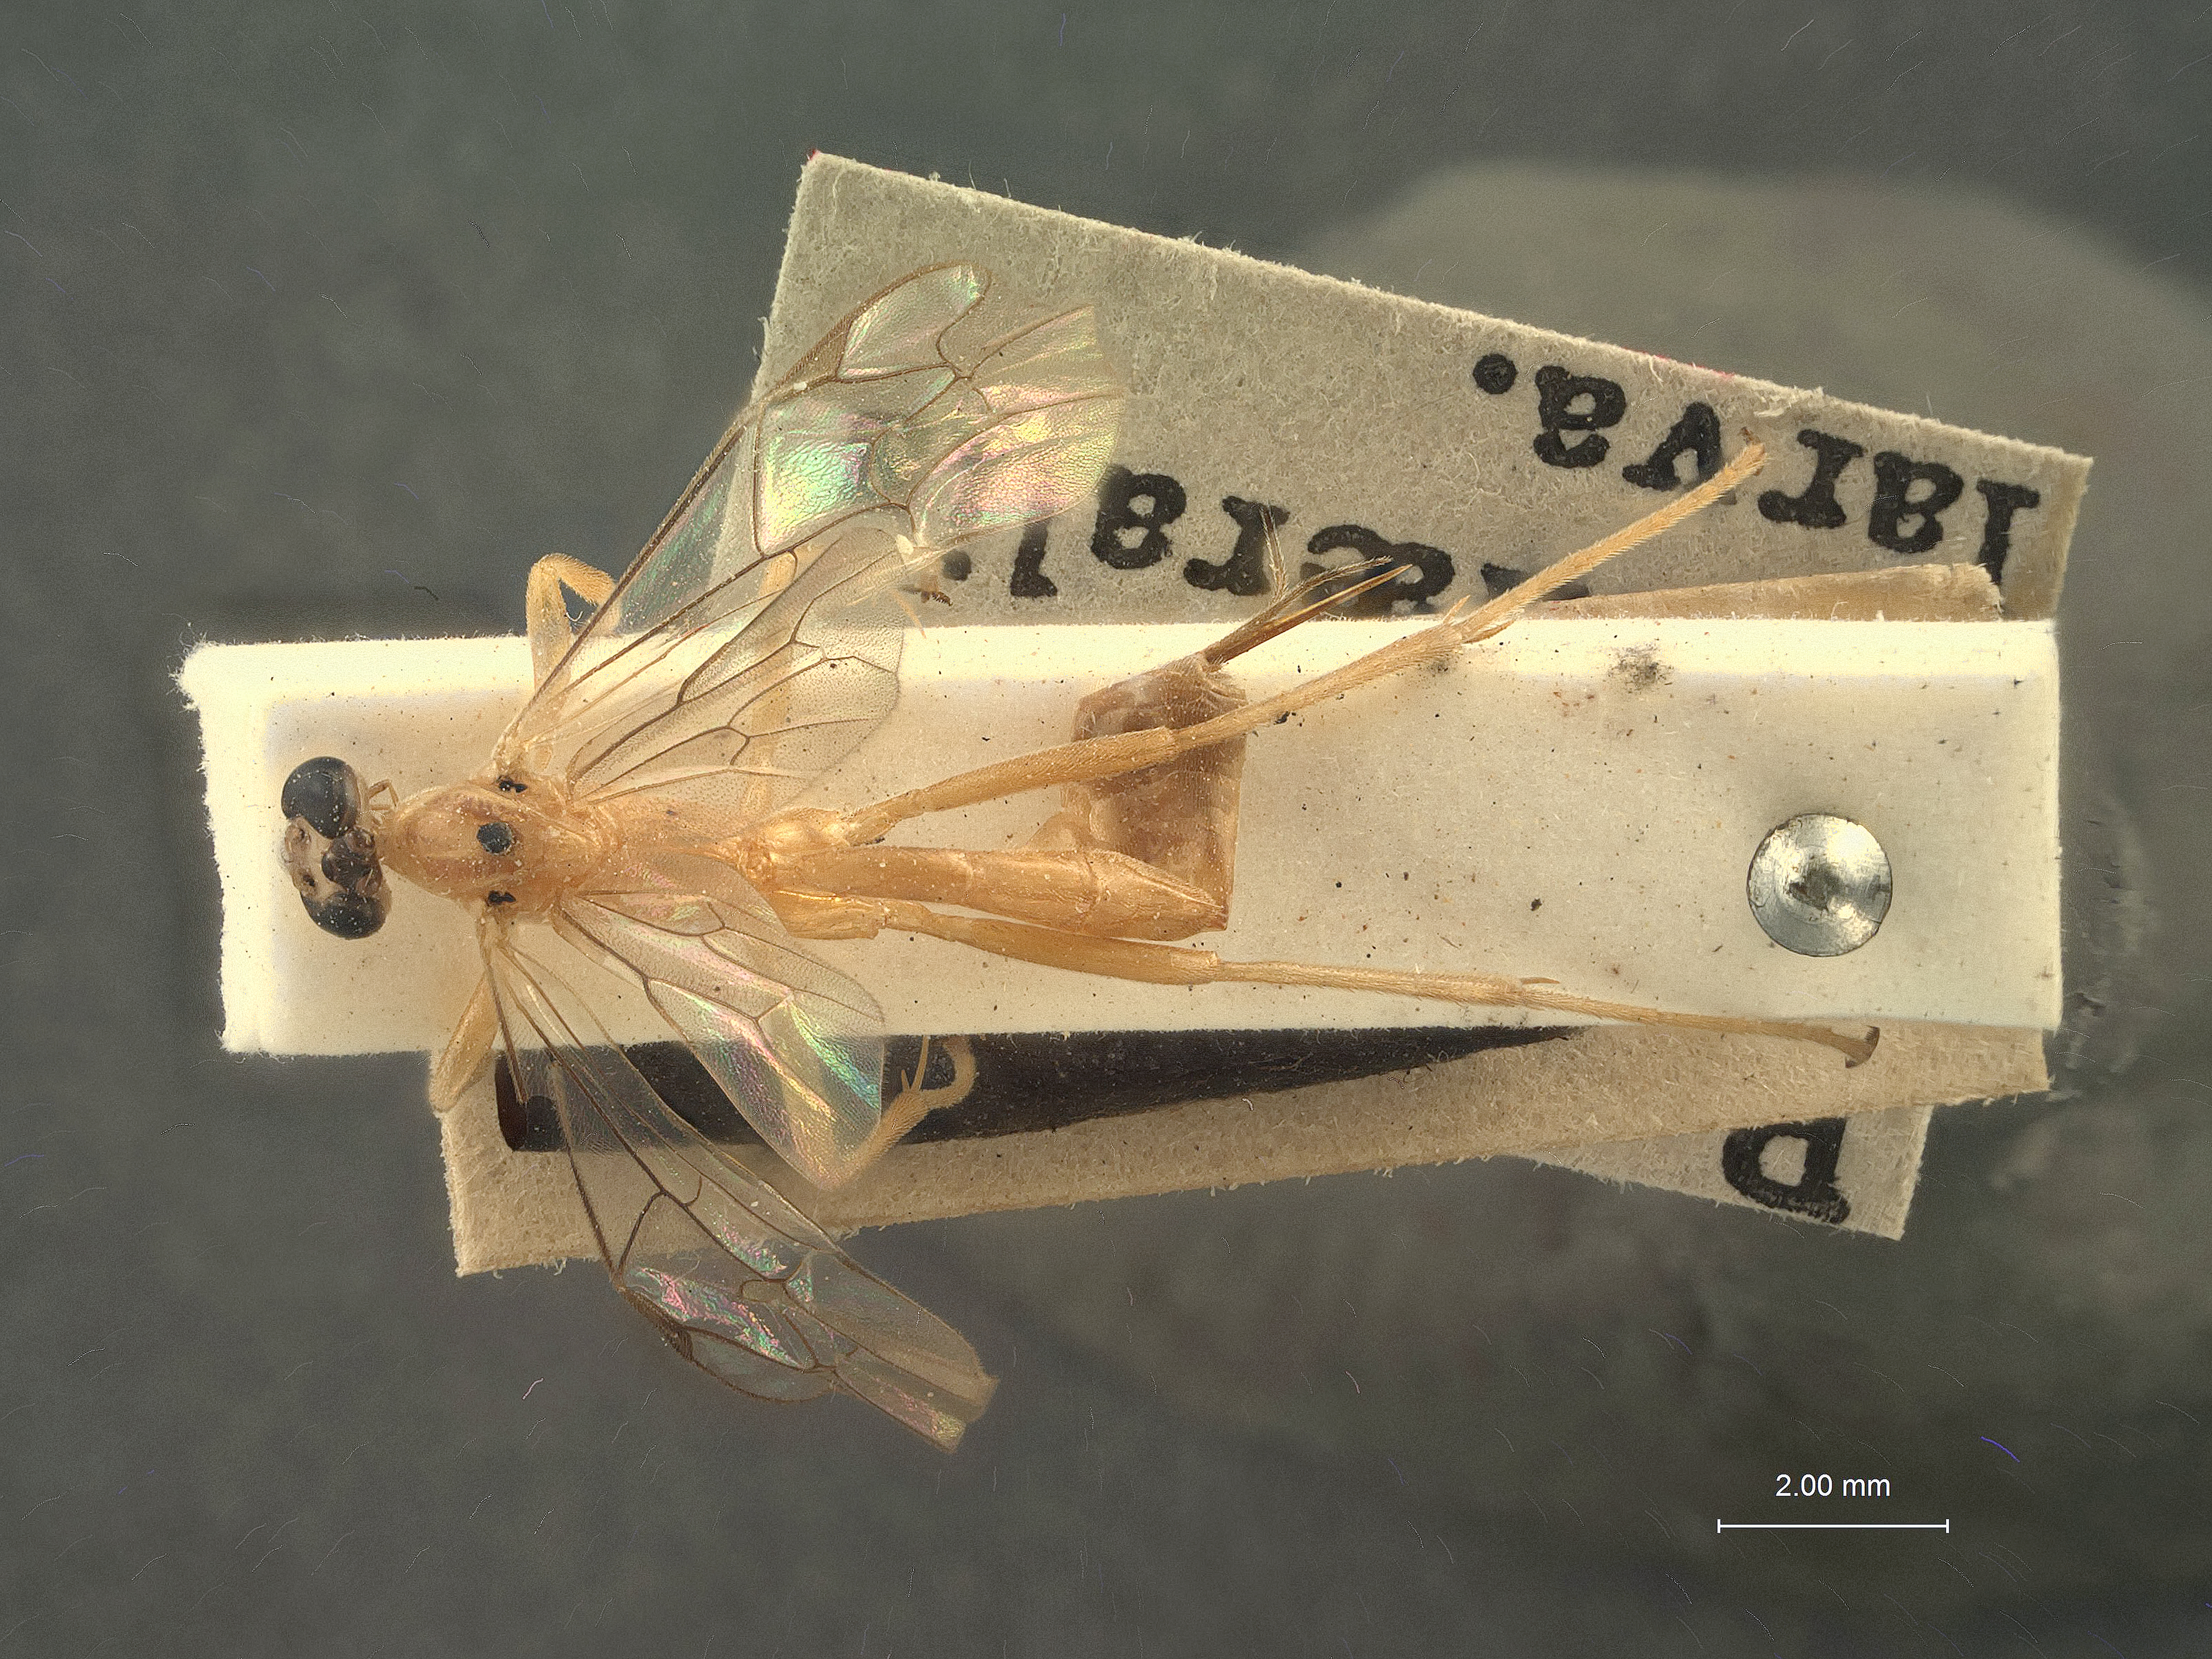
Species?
Anomaloctenus melleus
